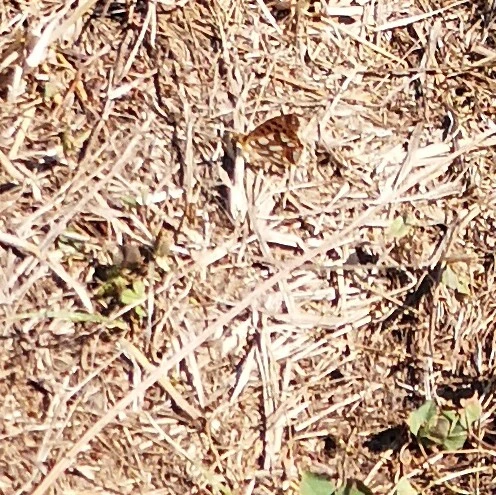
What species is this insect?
Issoria lathonia
